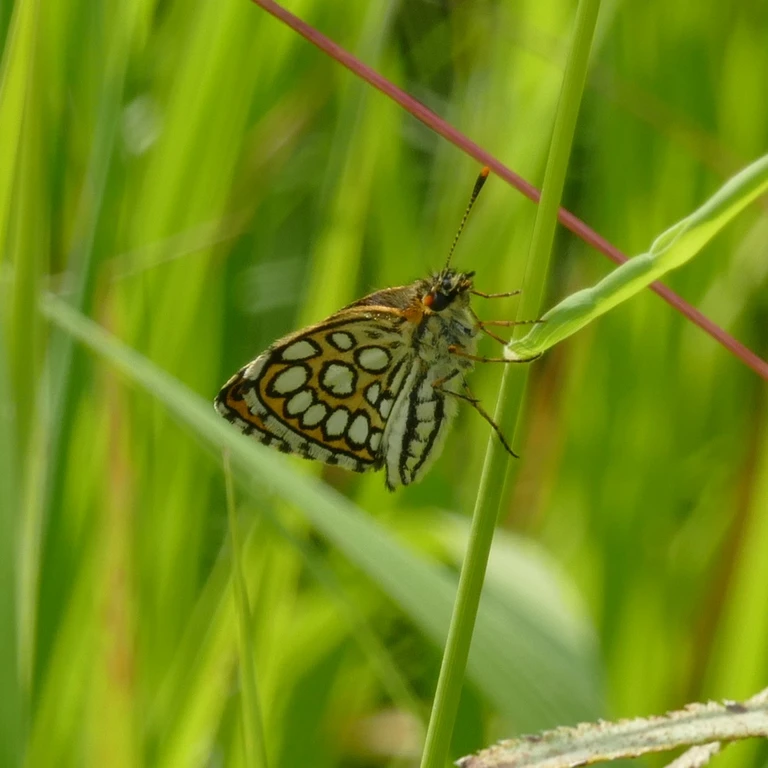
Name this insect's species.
Heteropterus morpheus
